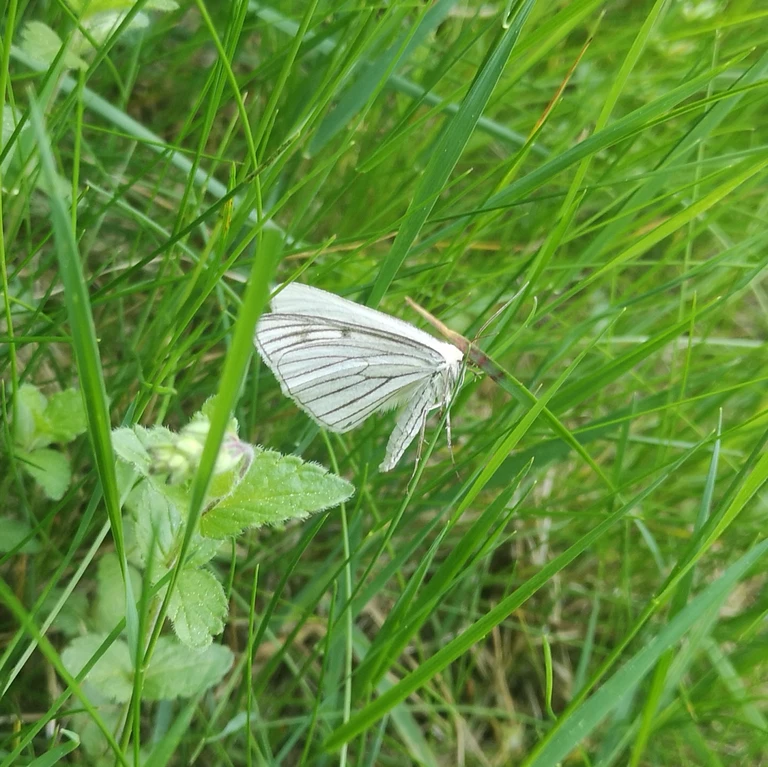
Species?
Siona lineata
